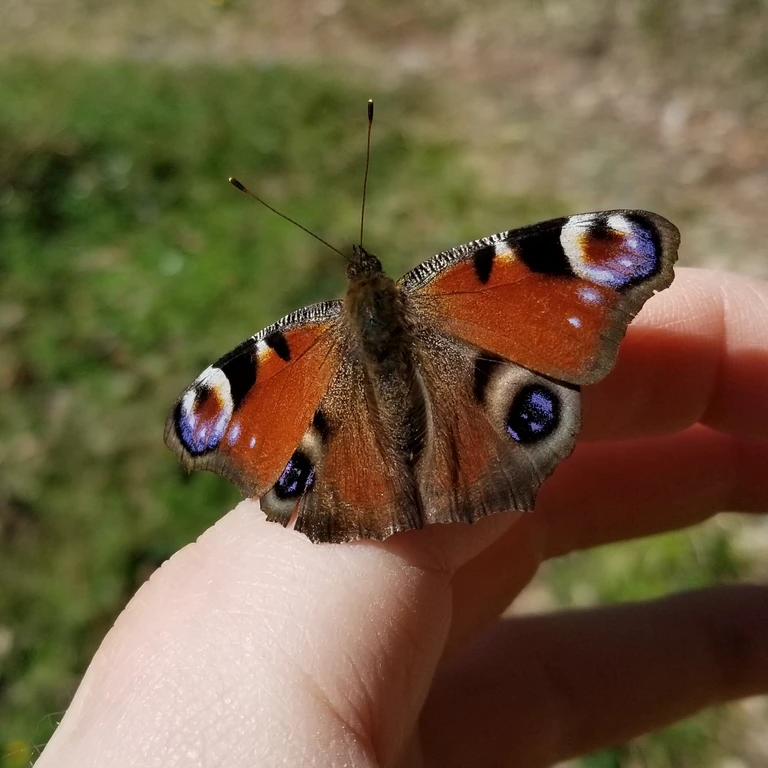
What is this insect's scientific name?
Aglais io
